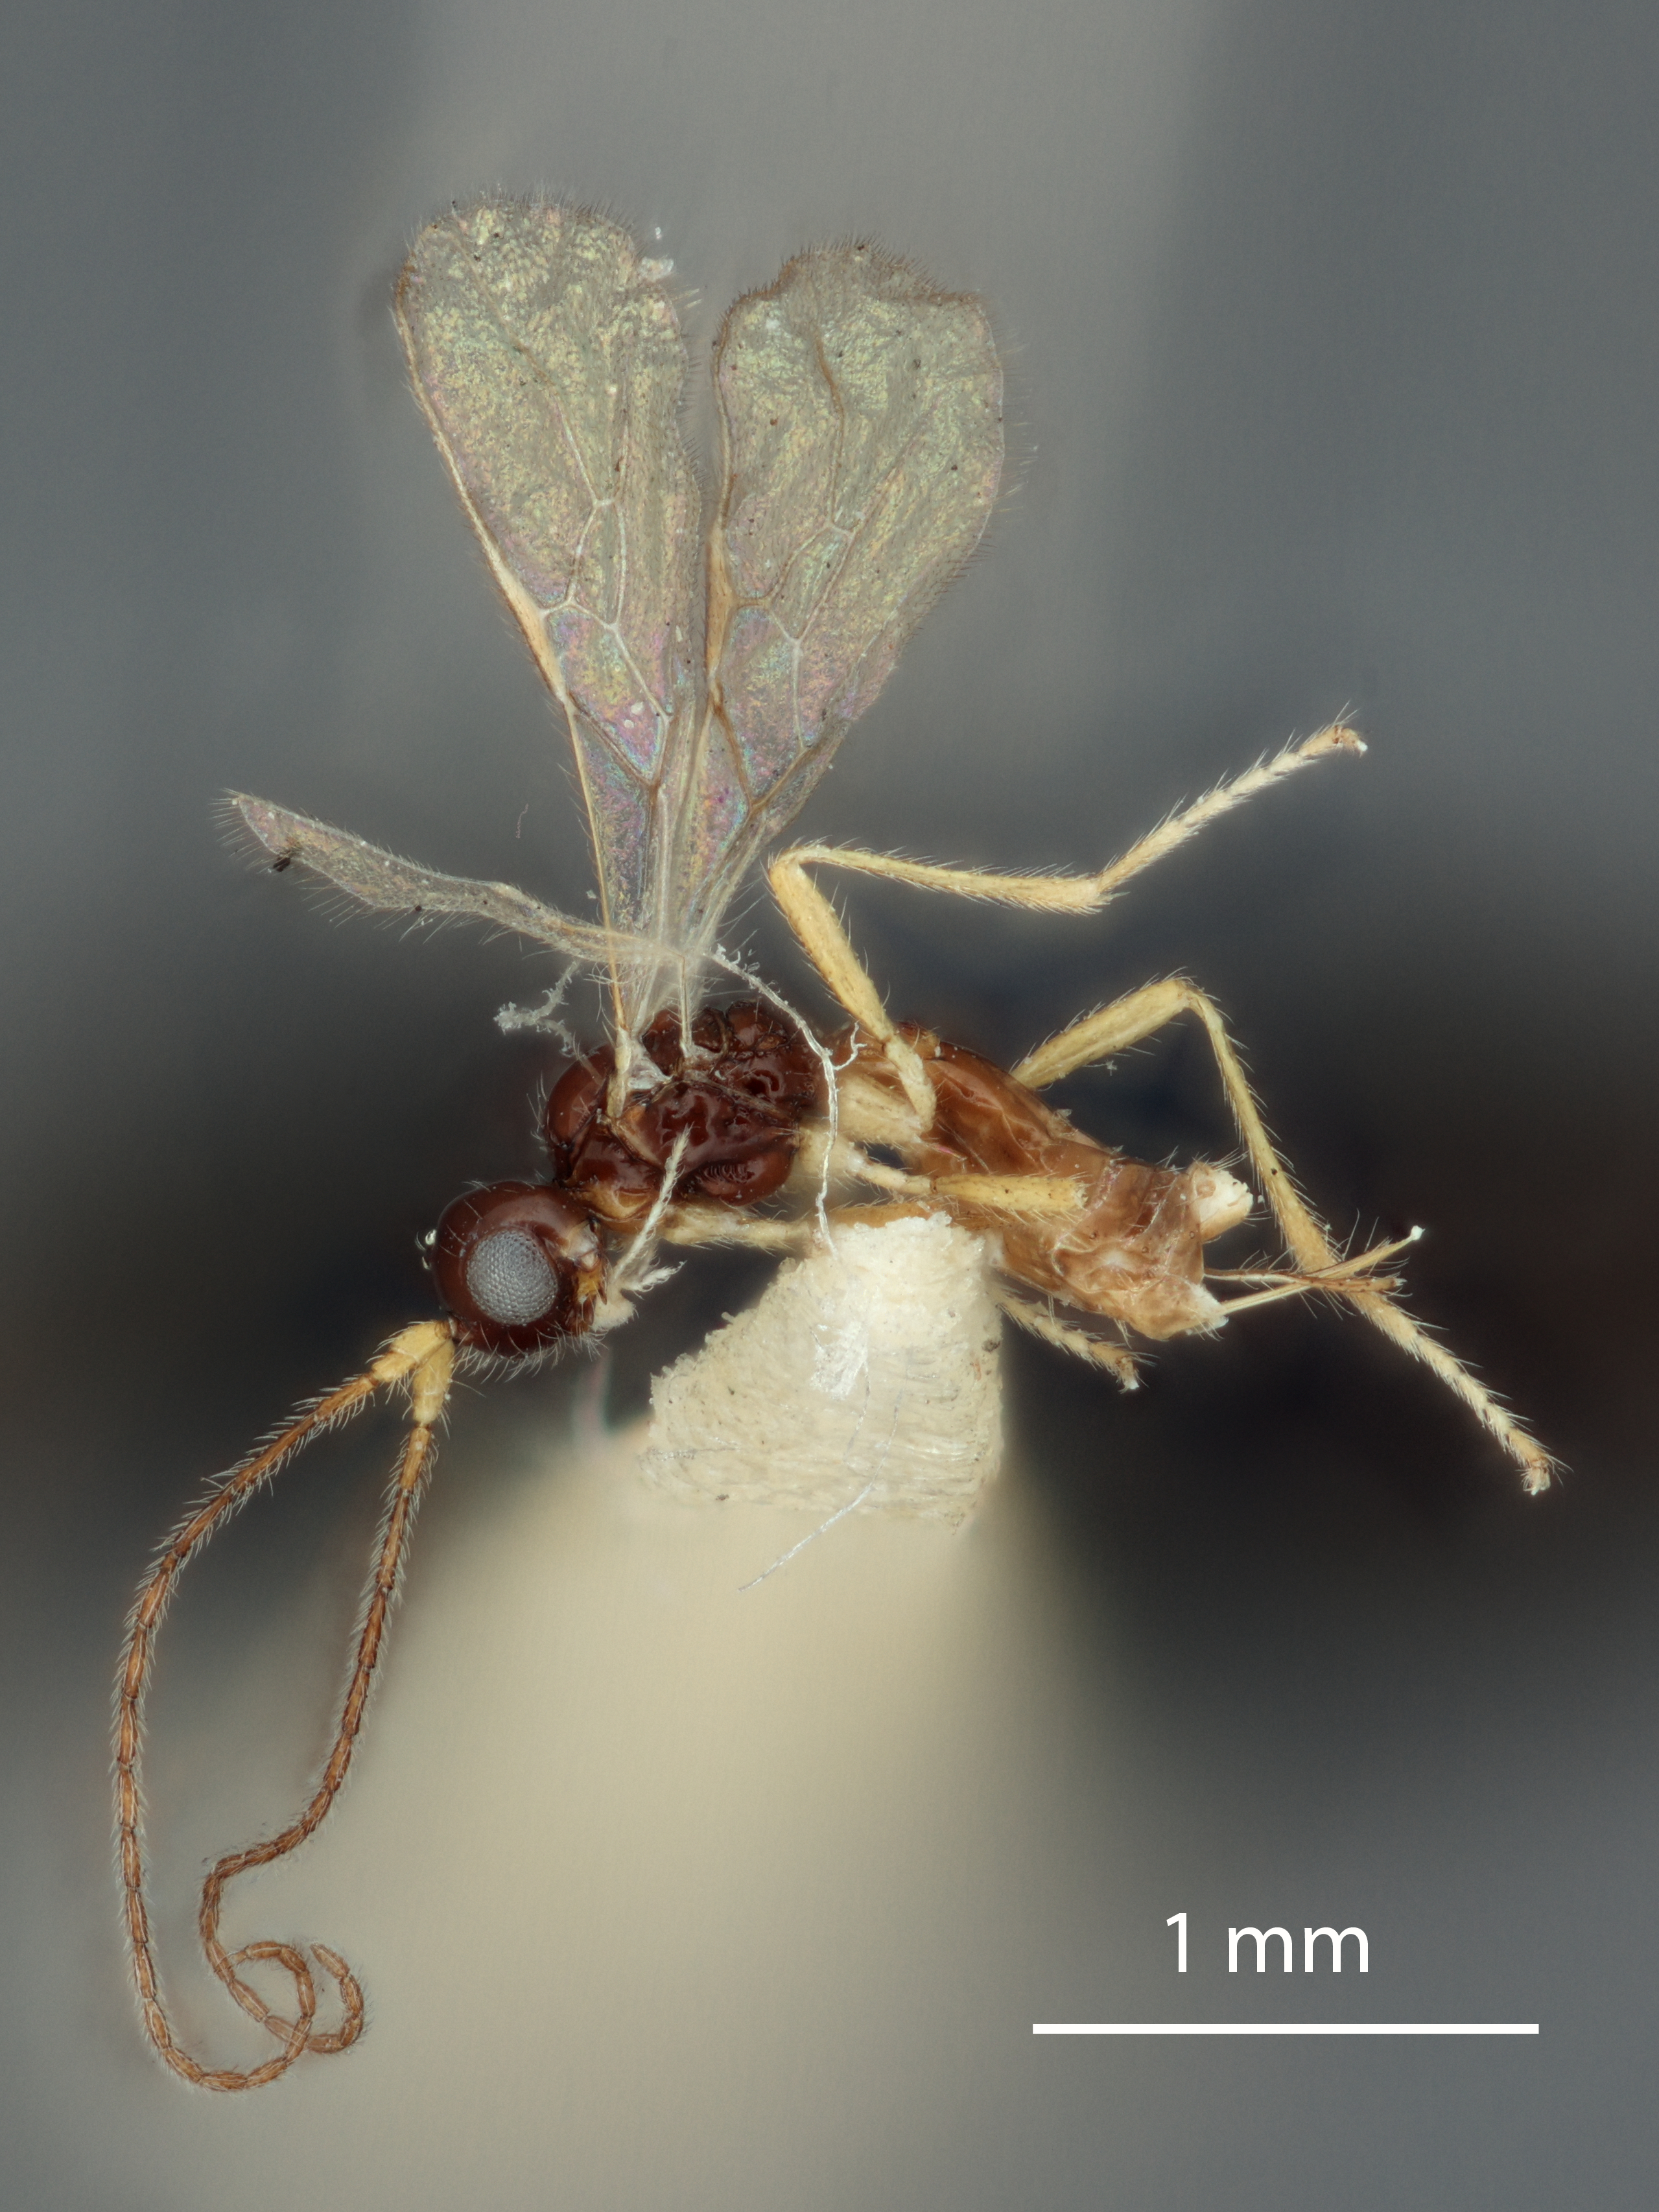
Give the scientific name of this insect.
Aphaereta varipedis
